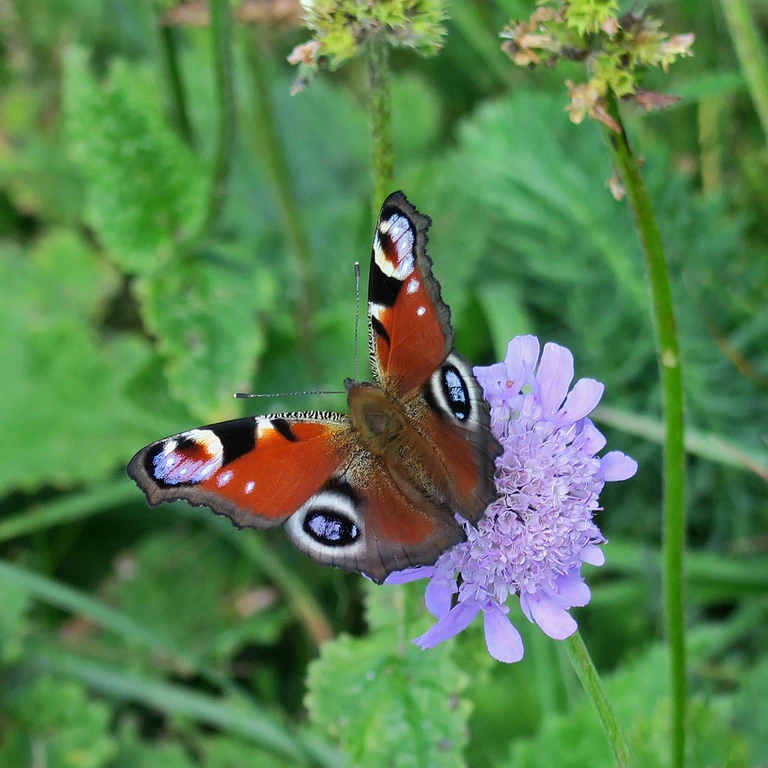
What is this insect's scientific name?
Aglais io
